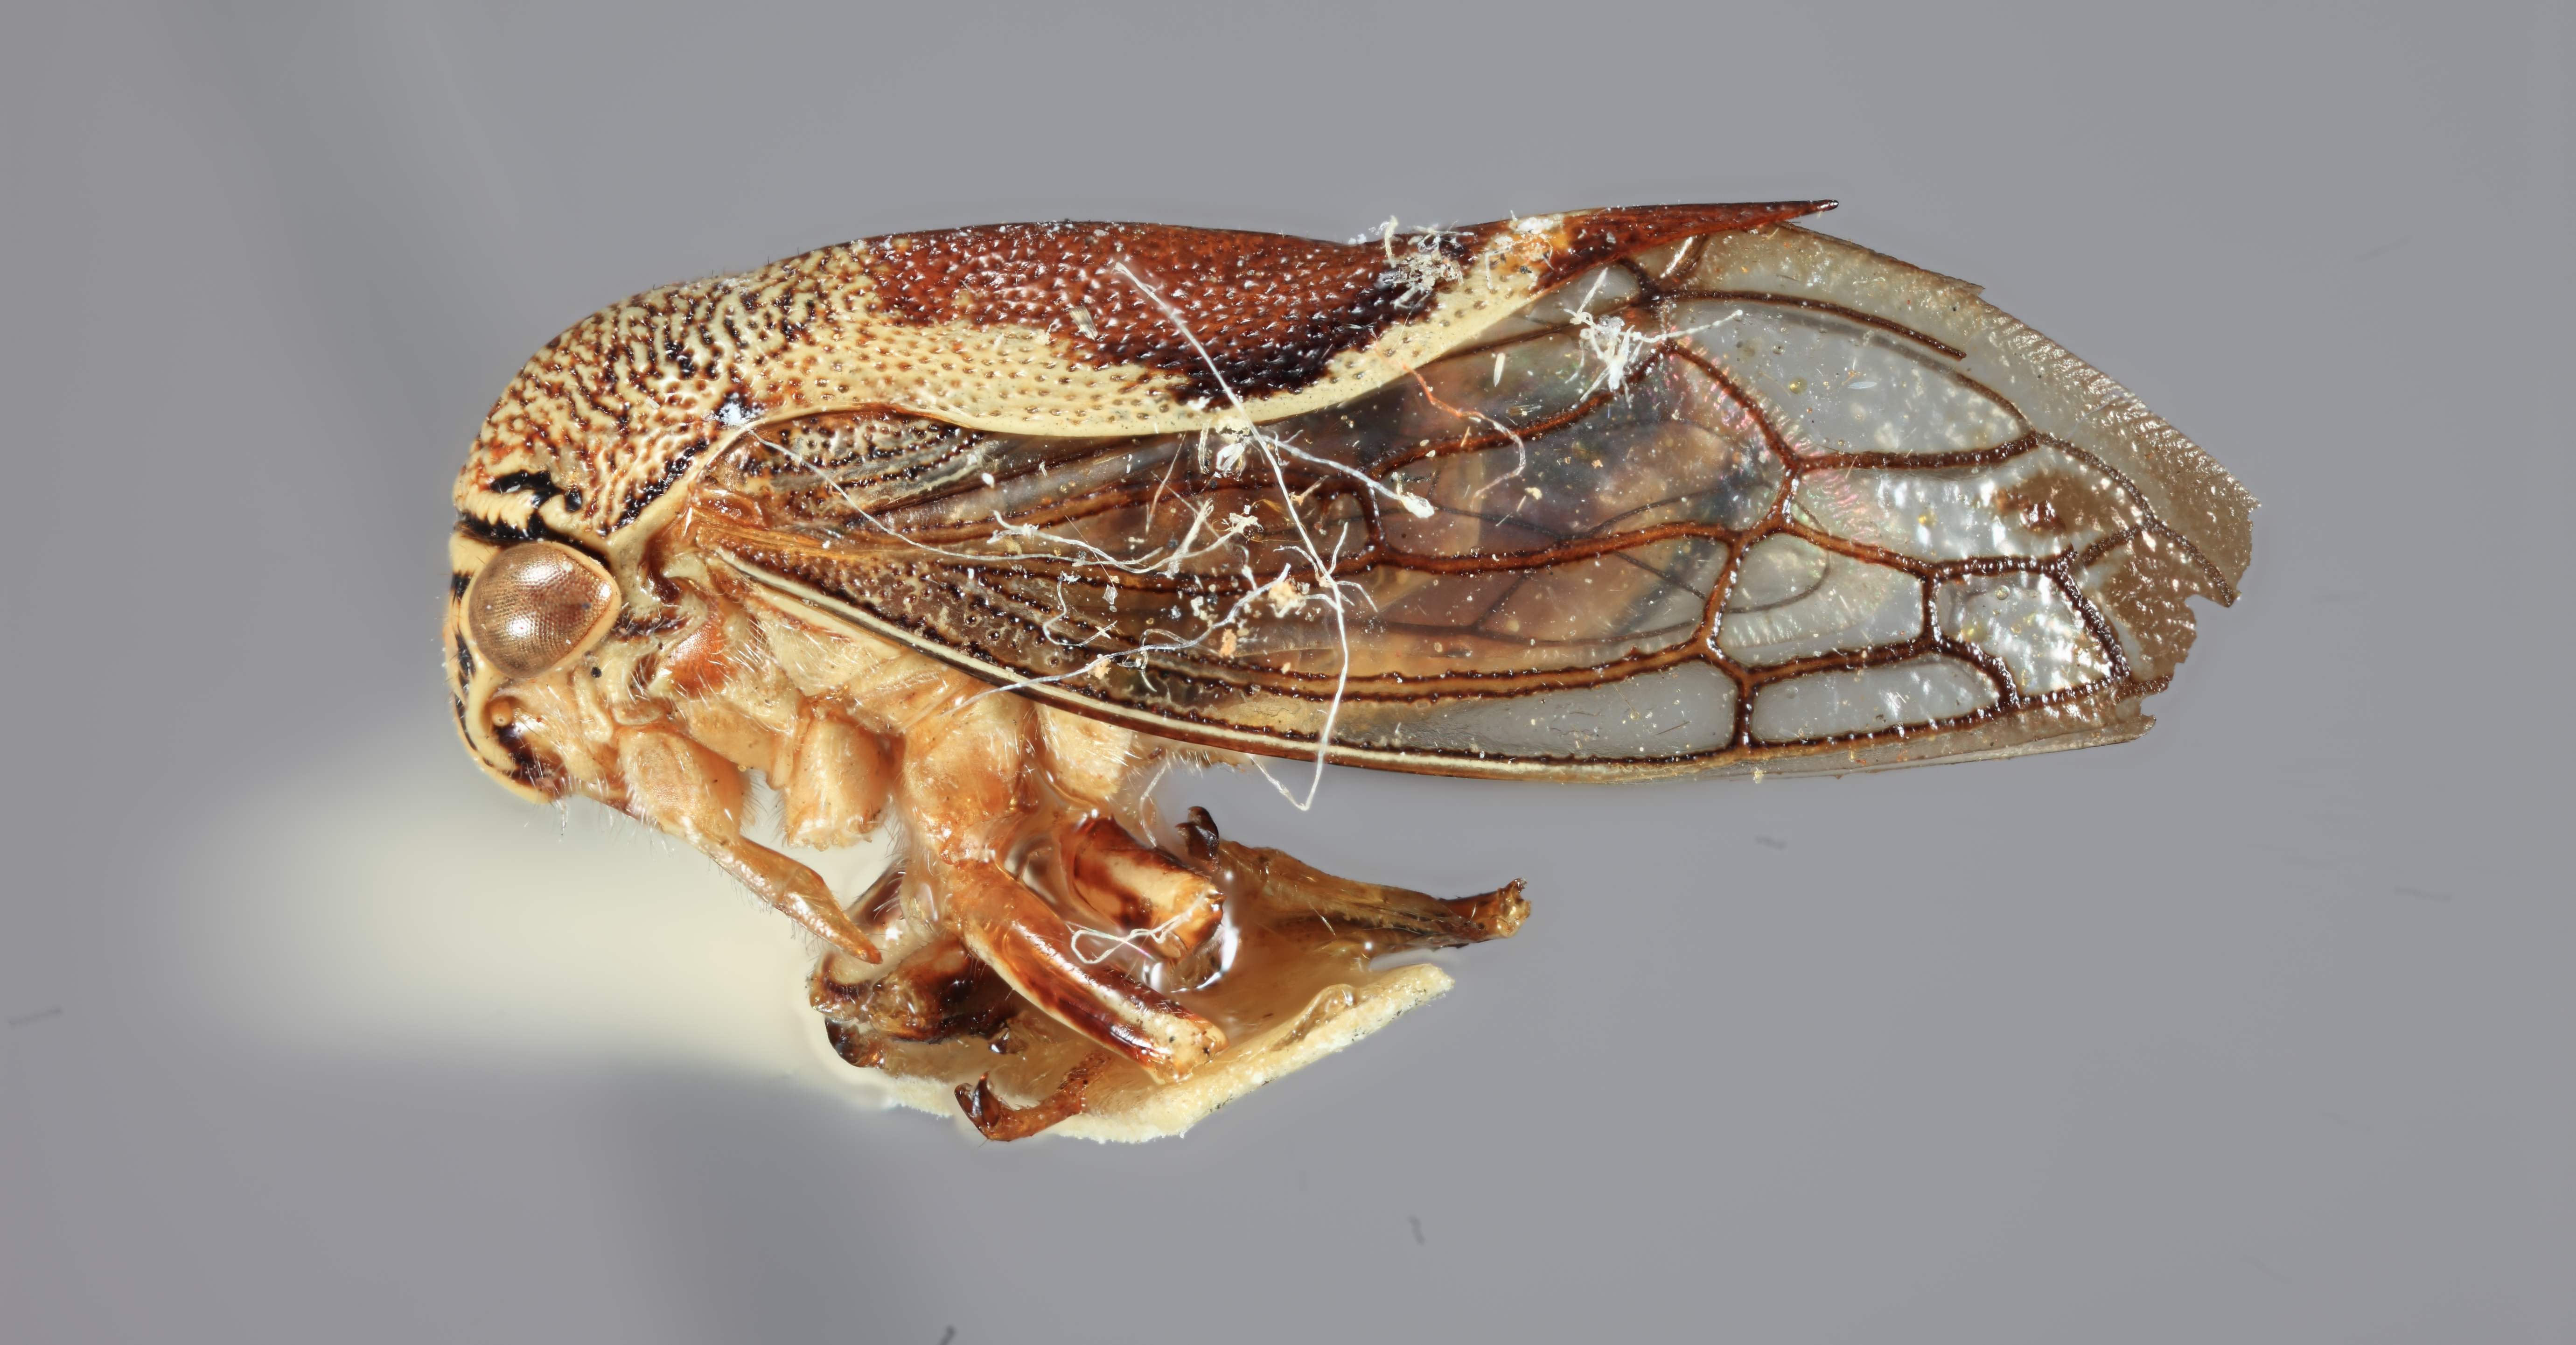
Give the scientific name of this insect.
Ophiderma panda
